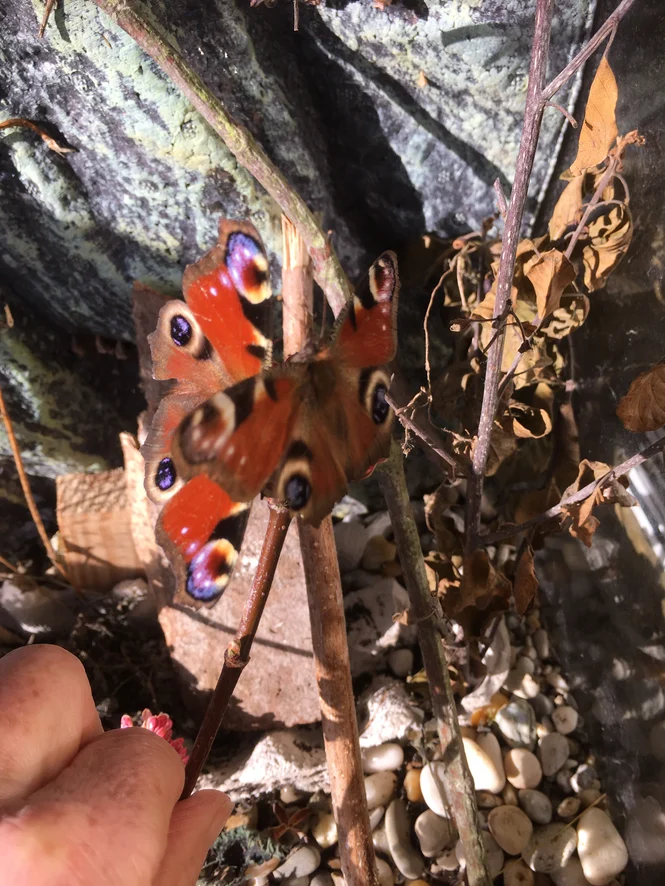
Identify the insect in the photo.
Aglais io
